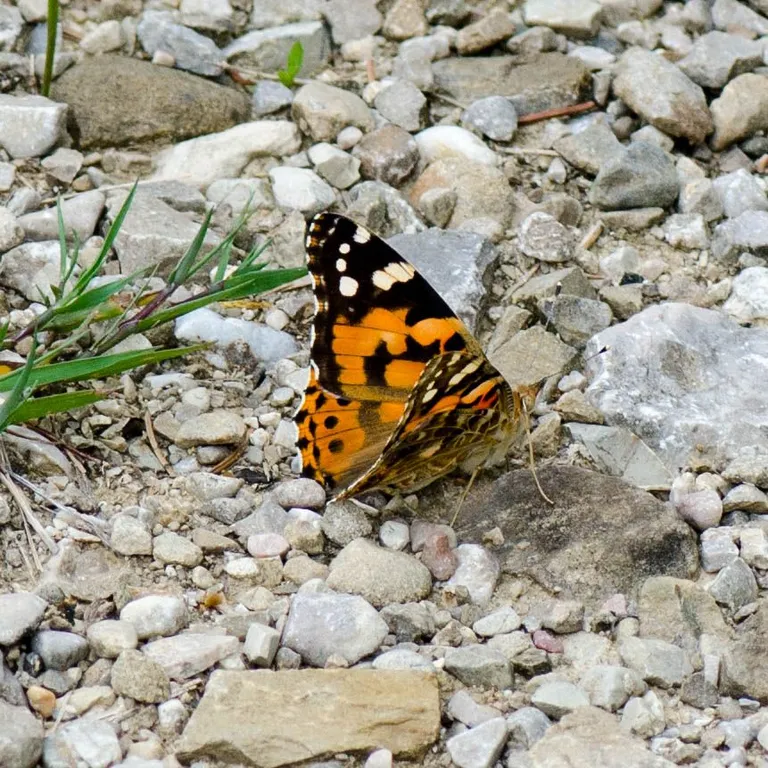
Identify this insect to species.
Vanessa cardui
